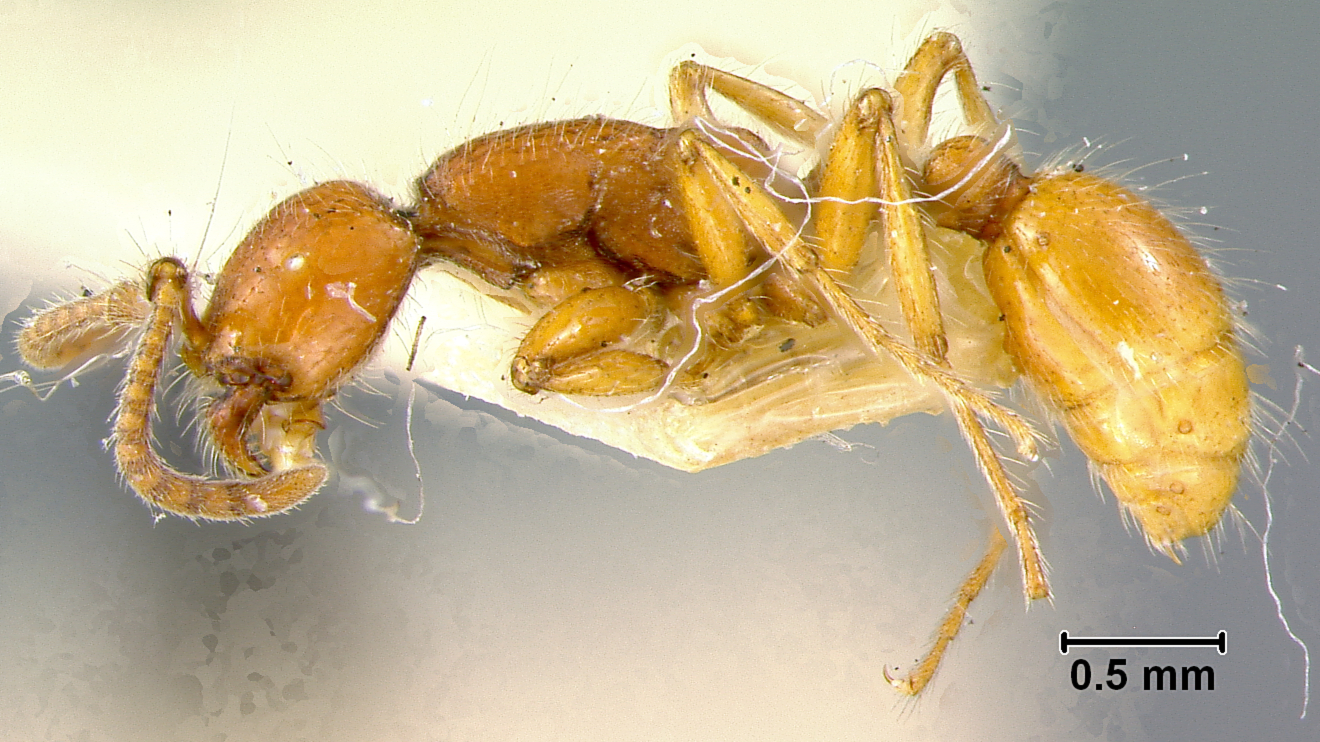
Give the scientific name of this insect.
Eciton wheeleri
